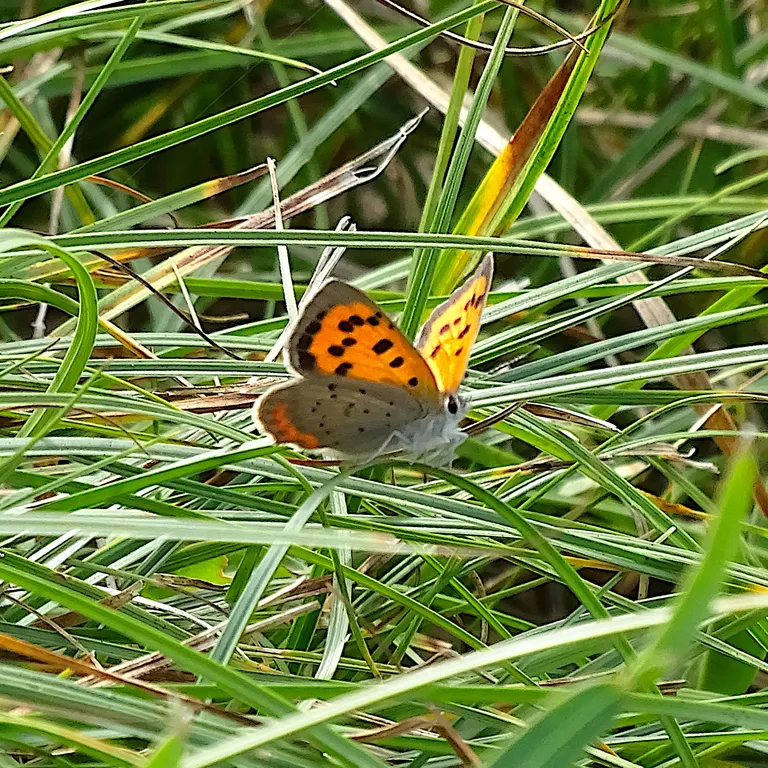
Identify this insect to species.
Lycaena phlaeas
